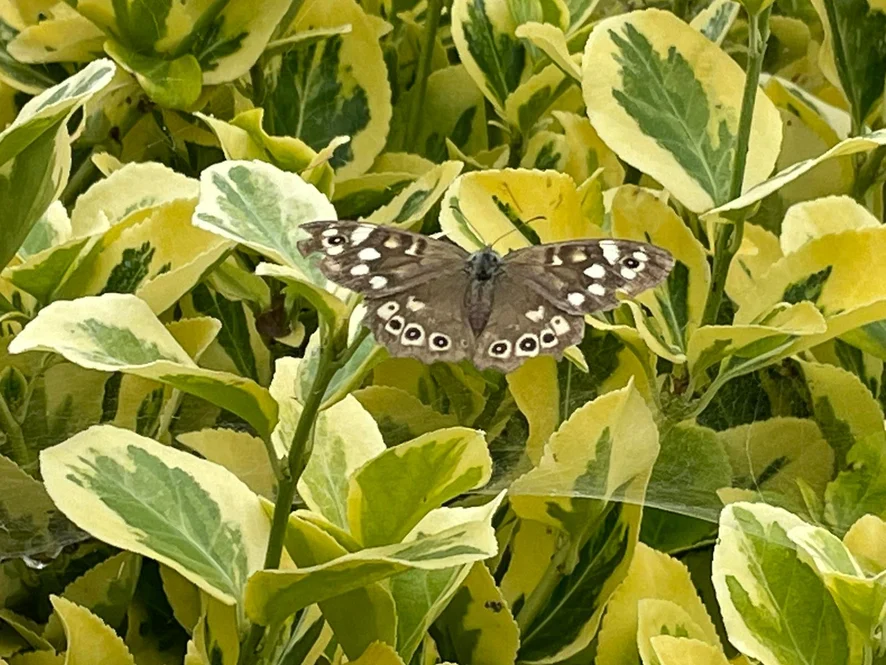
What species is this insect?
Pararge aegeria
